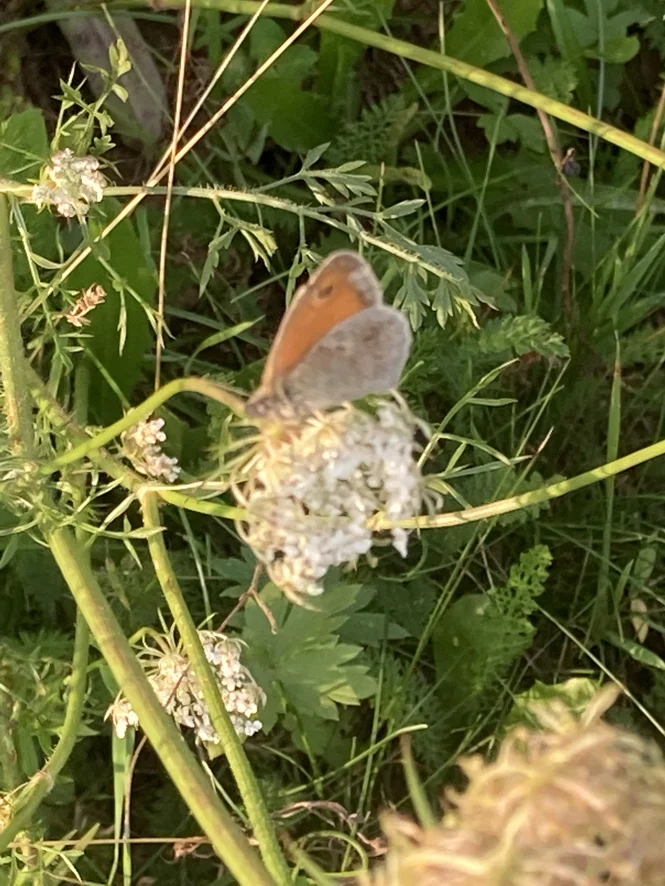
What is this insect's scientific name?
Coenonympha pamphilus
